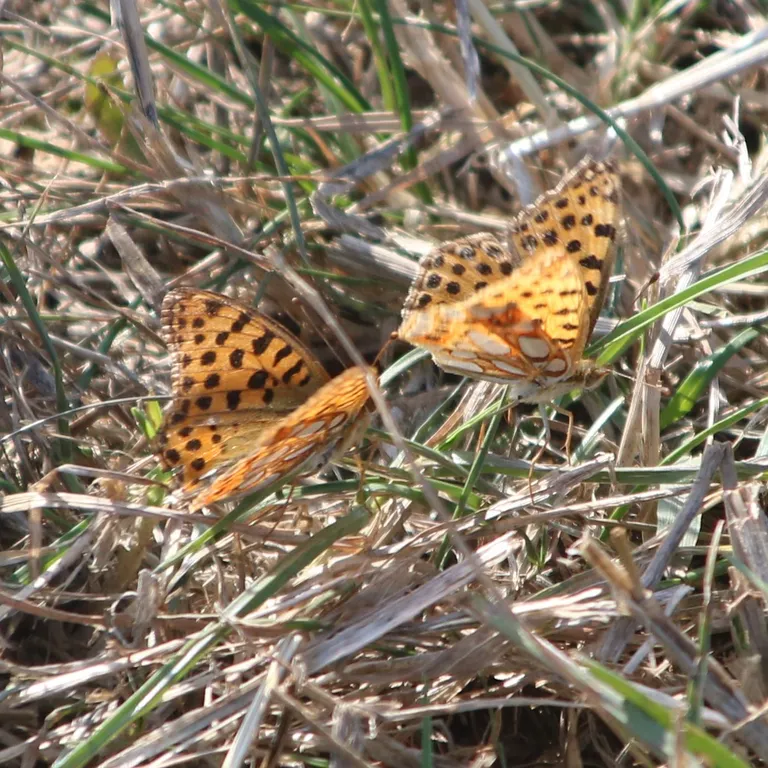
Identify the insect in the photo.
Issoria lathonia
